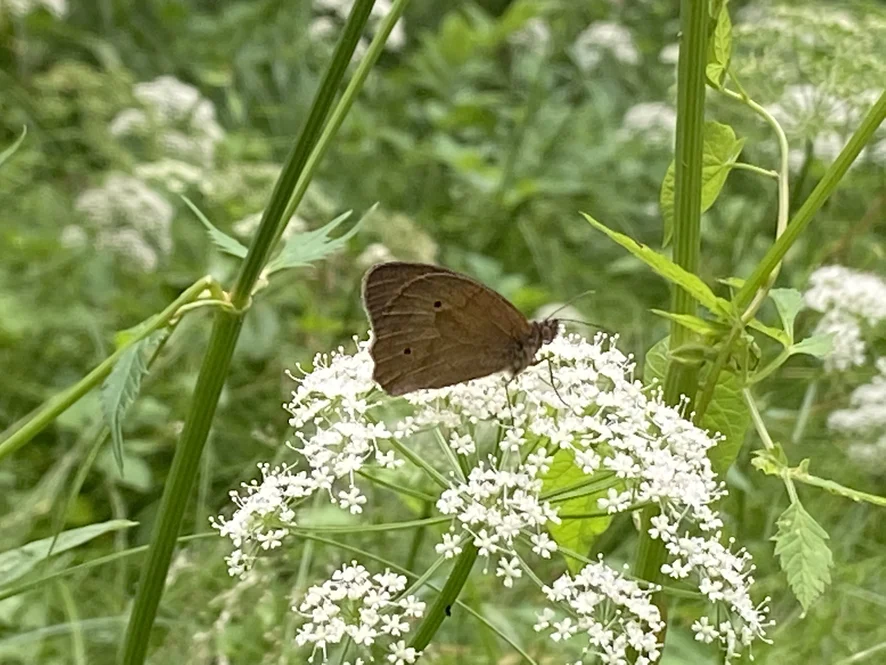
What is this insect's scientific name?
Maniola jurtina
